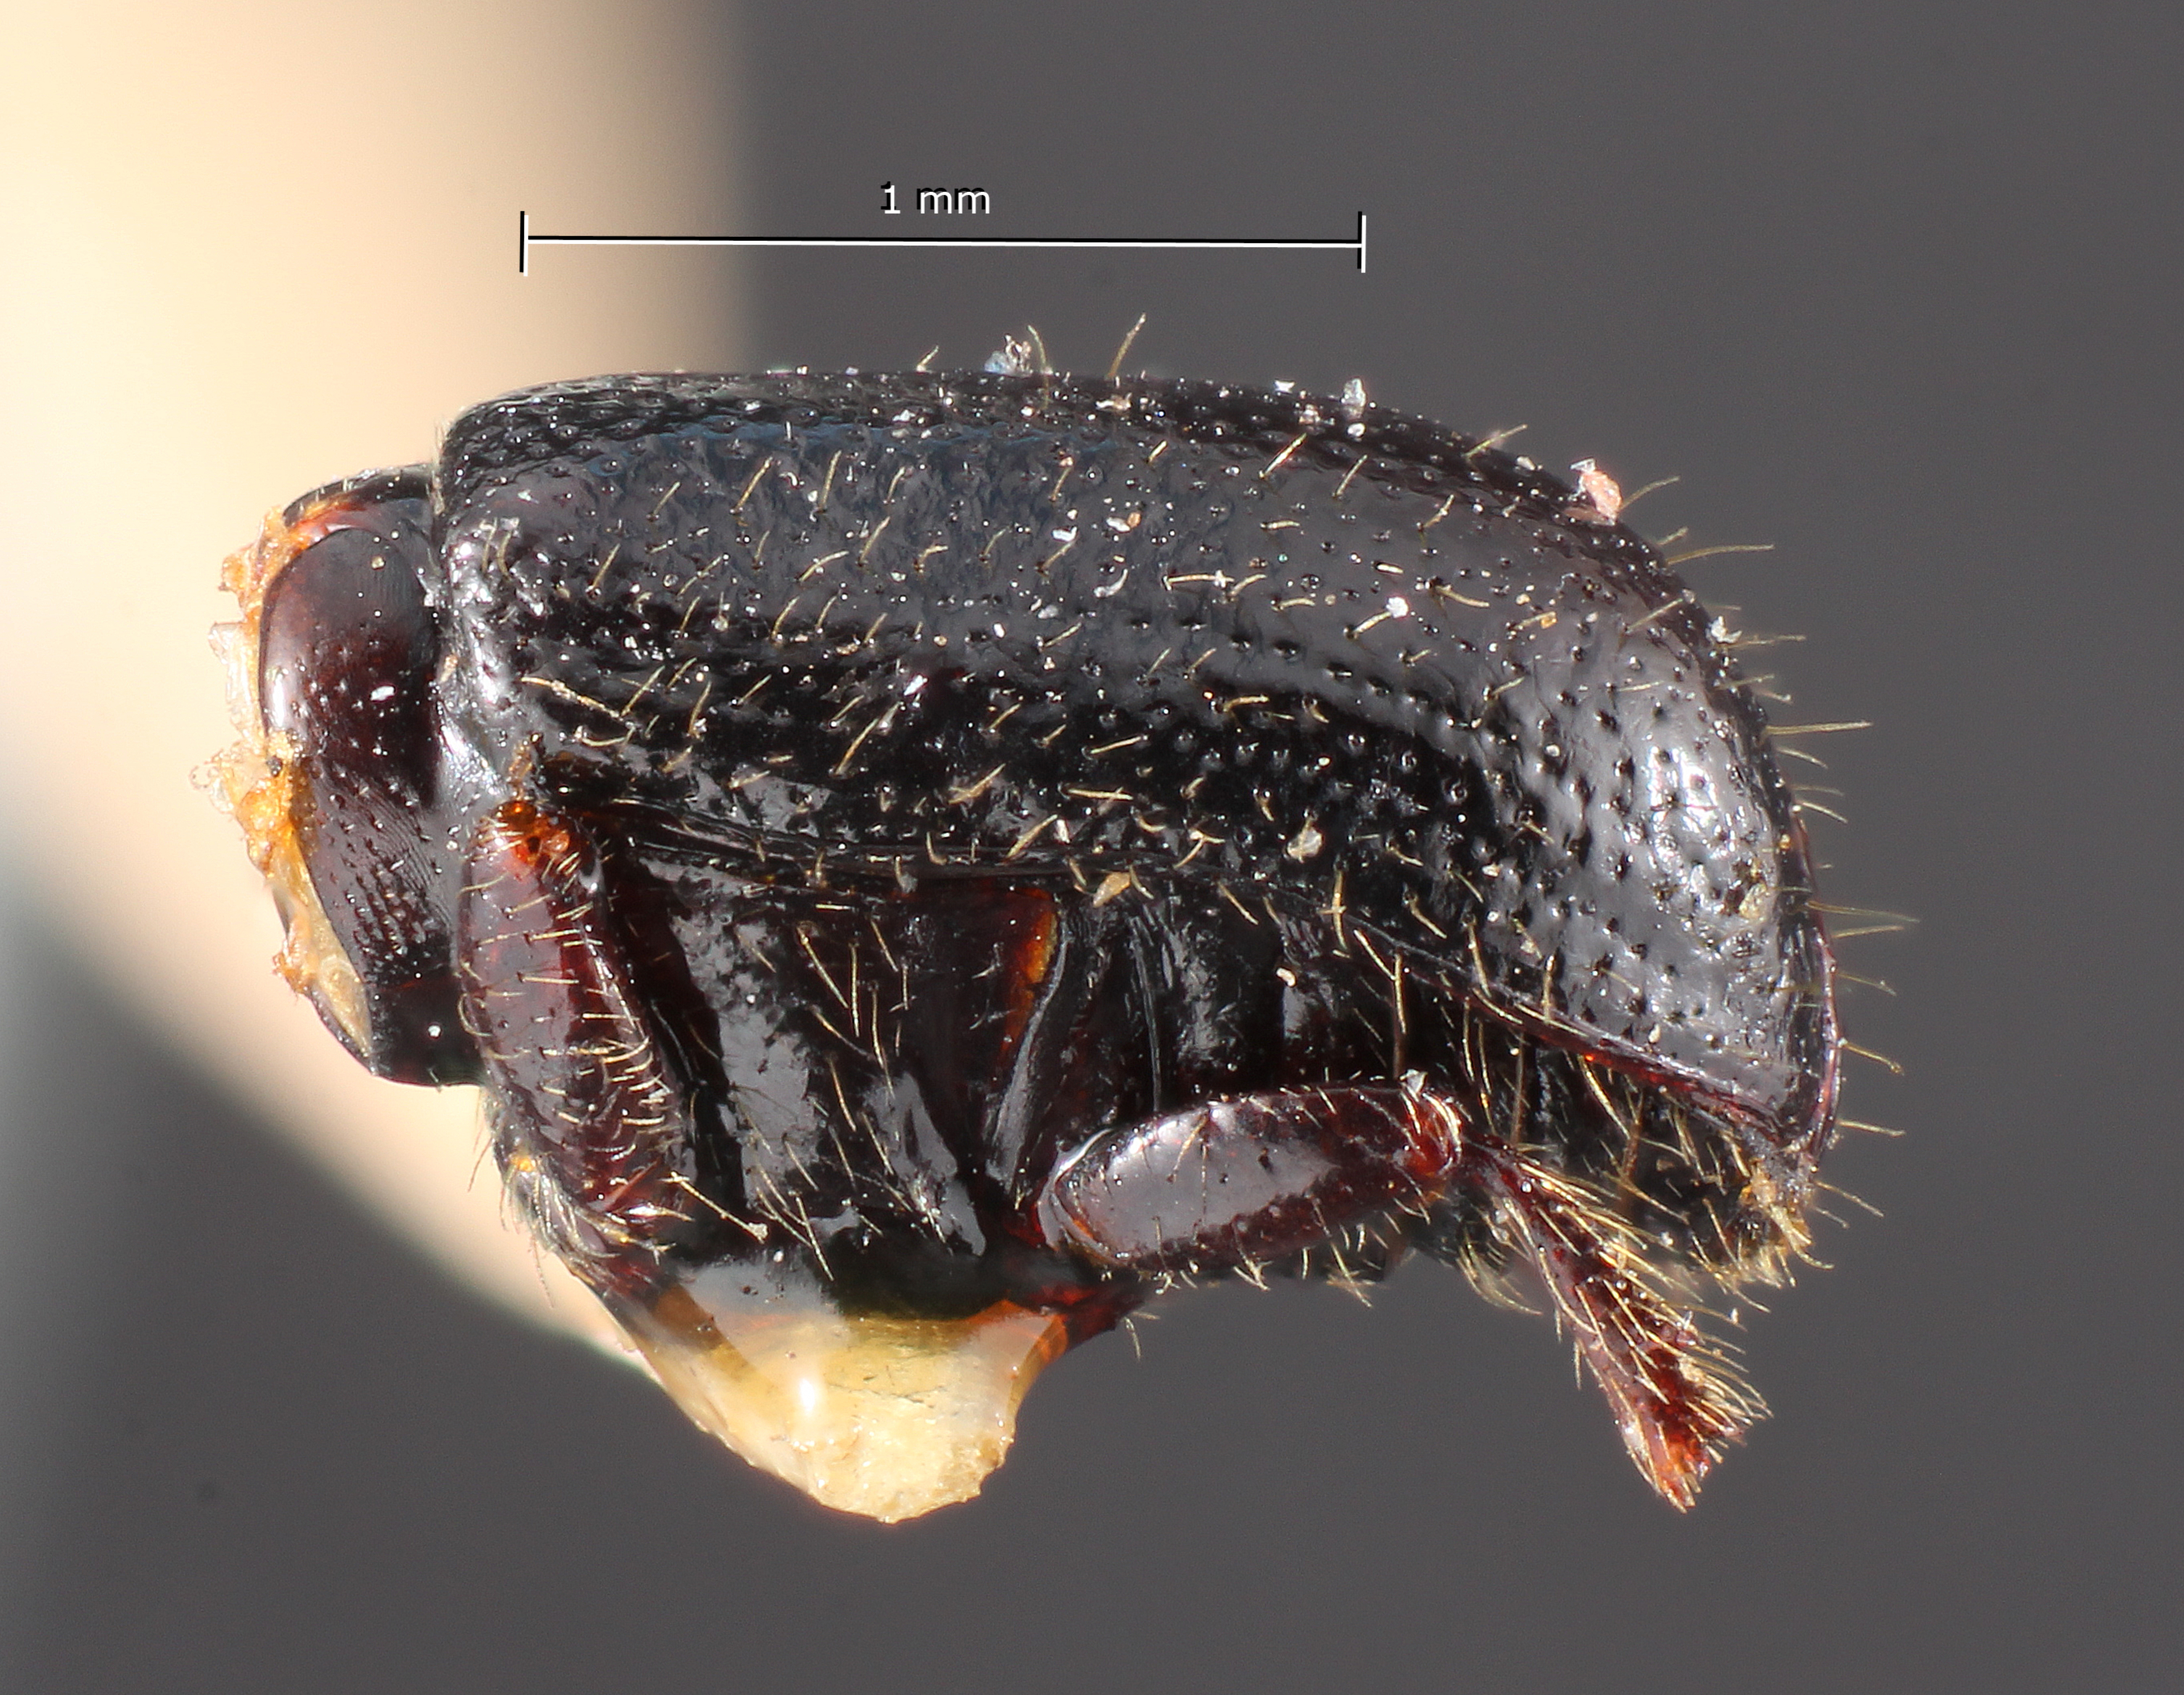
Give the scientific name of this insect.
Conophthorus taedae
